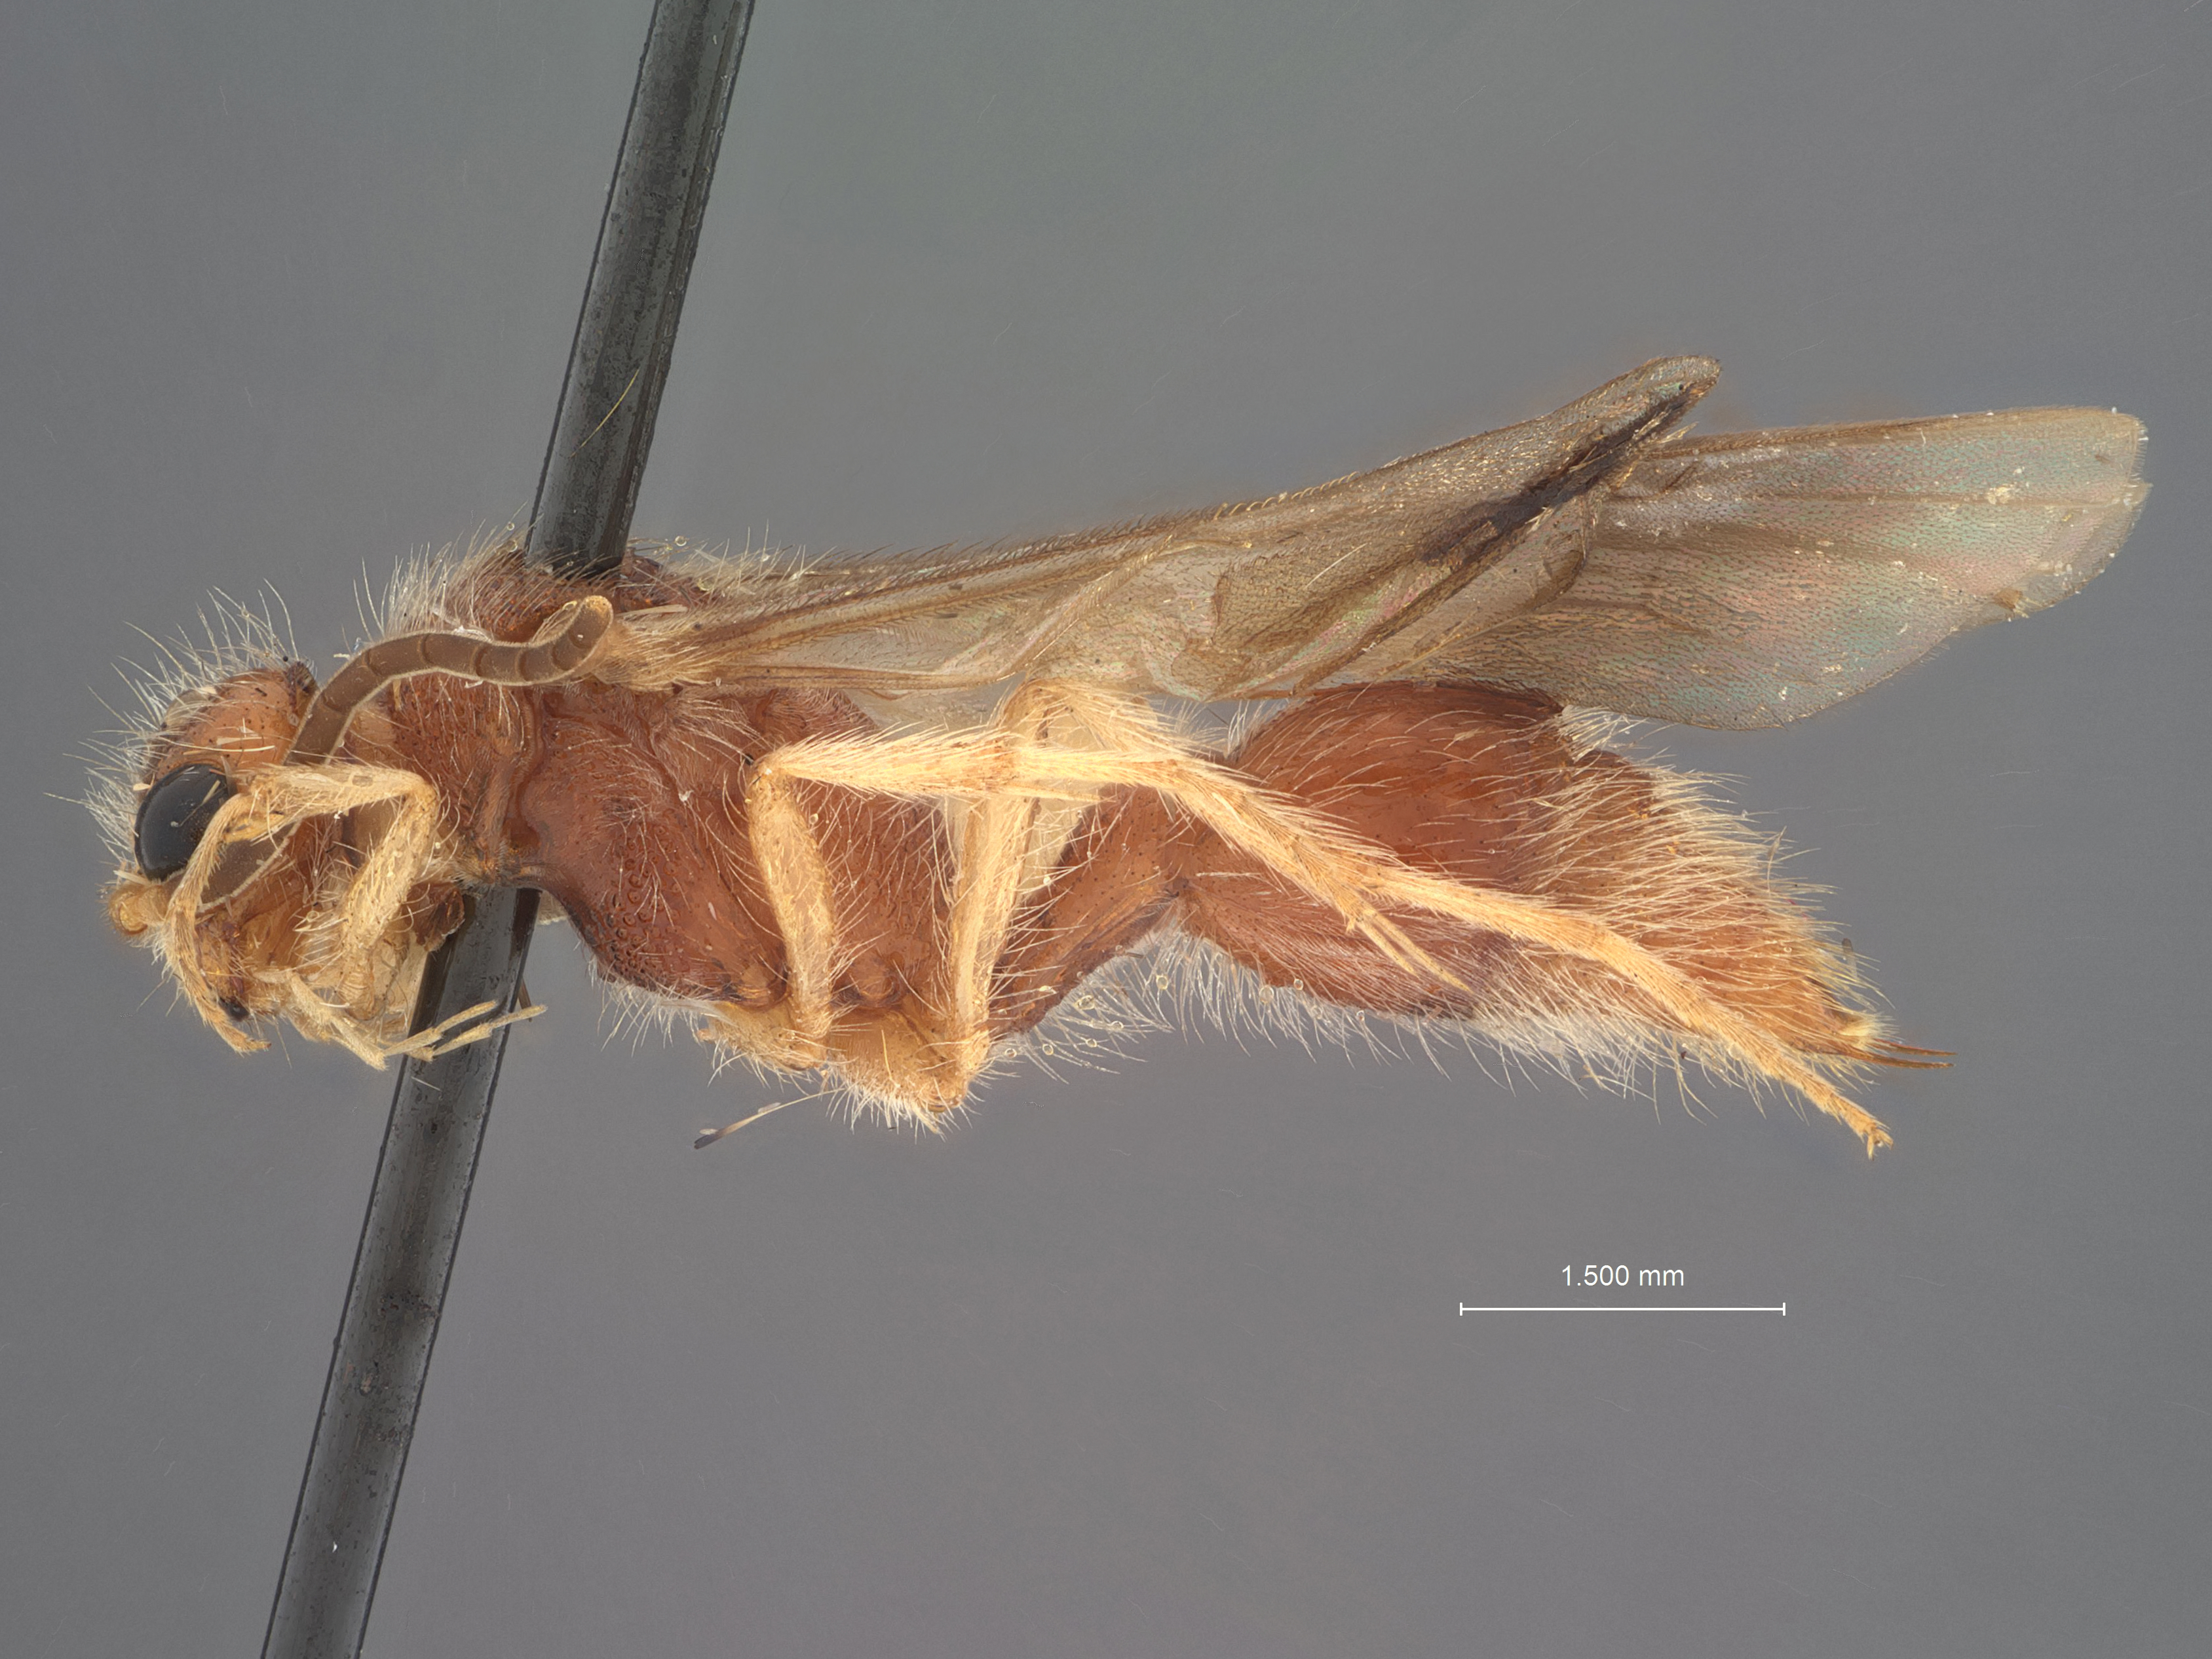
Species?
Photomorphus archboldi
